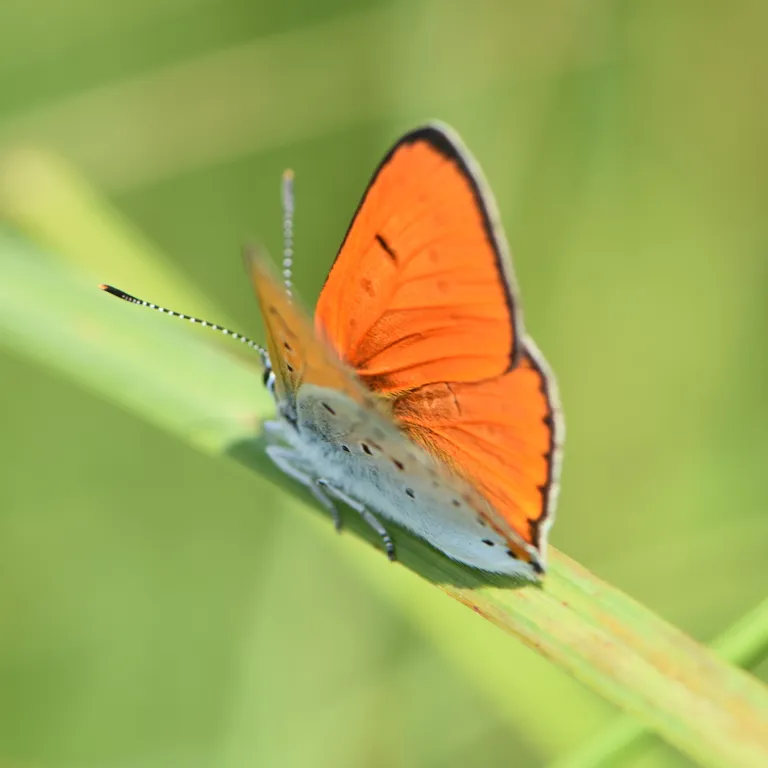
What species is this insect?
Lycaena dispar
